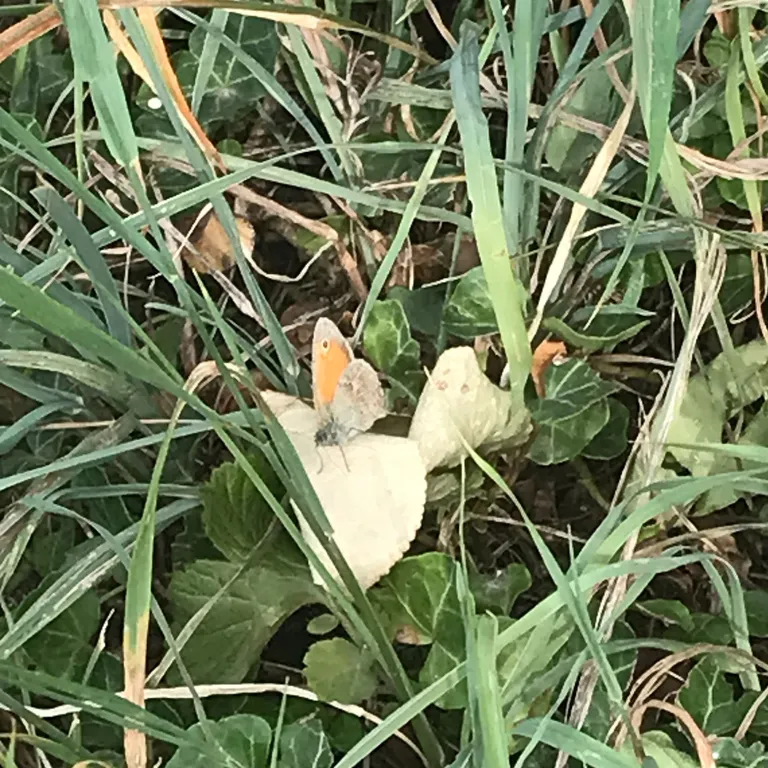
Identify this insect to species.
Coenonympha pamphilus
